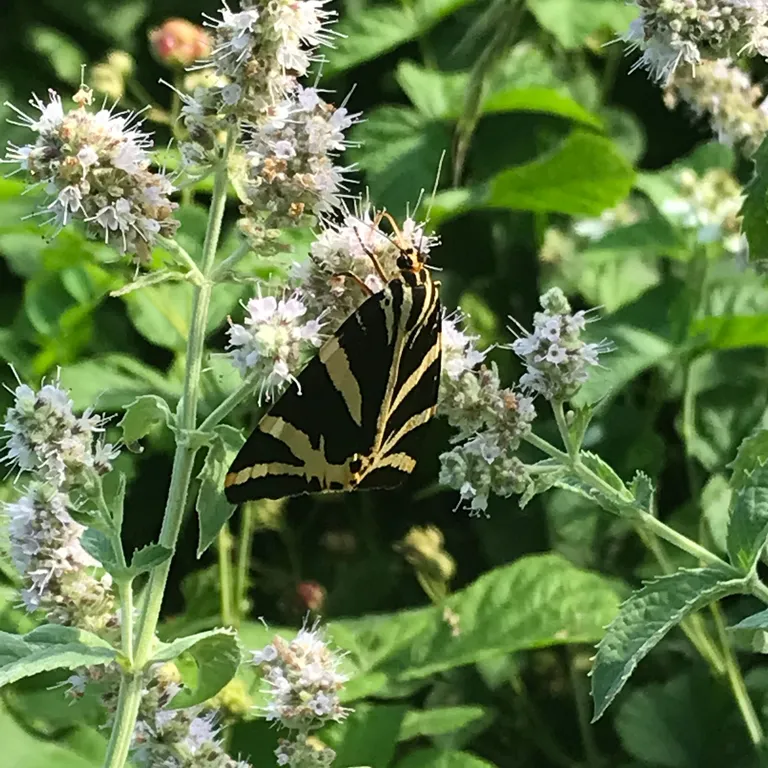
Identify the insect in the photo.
Euplagia quadripunctaria
